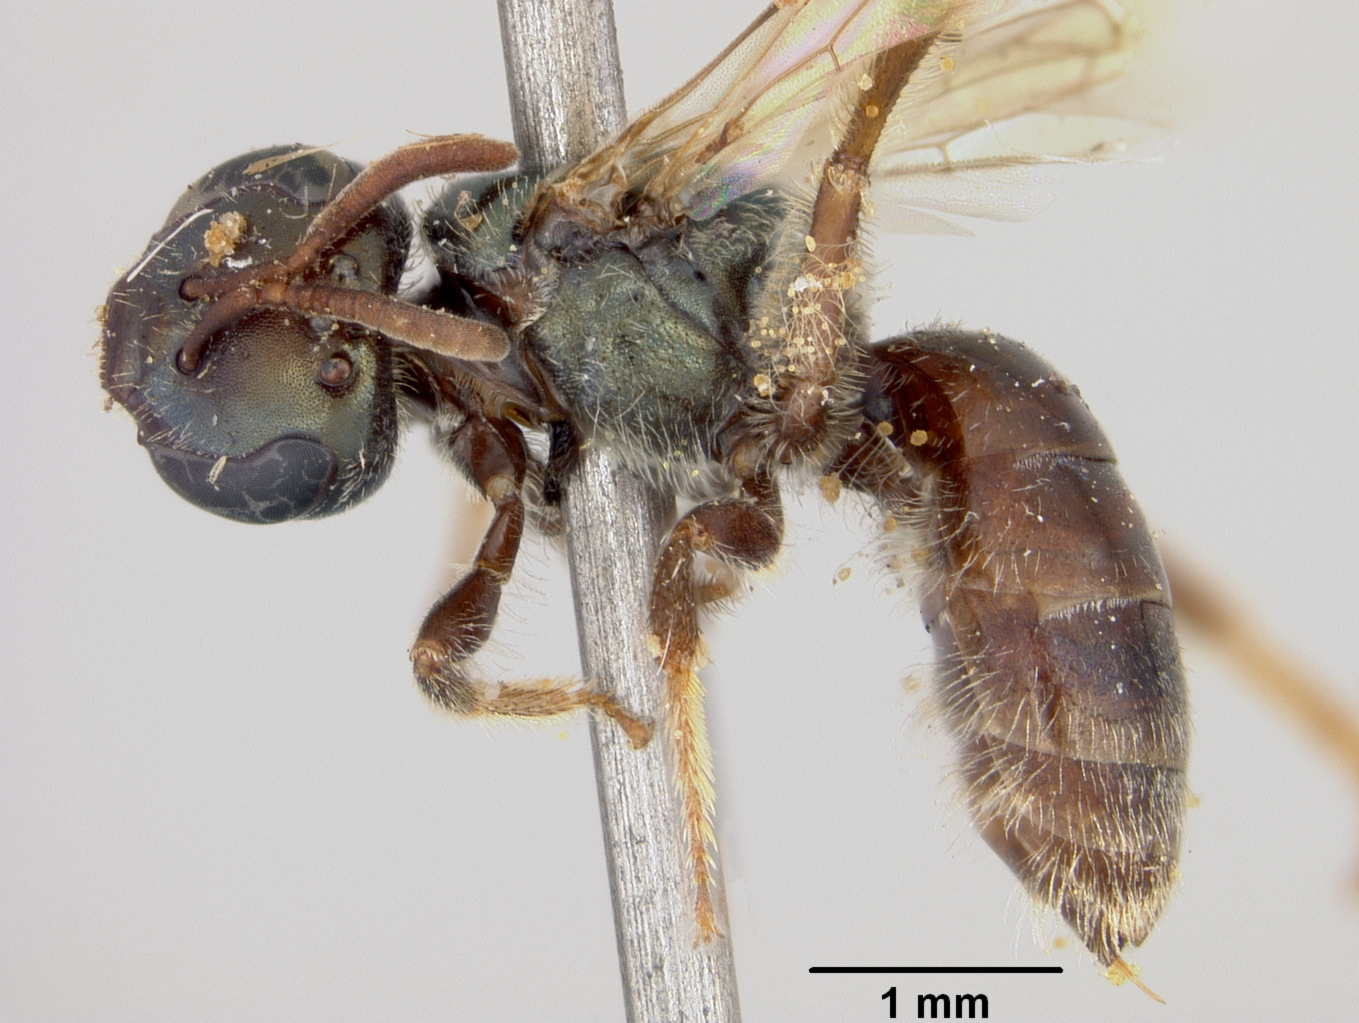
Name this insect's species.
Halictus tropicior
